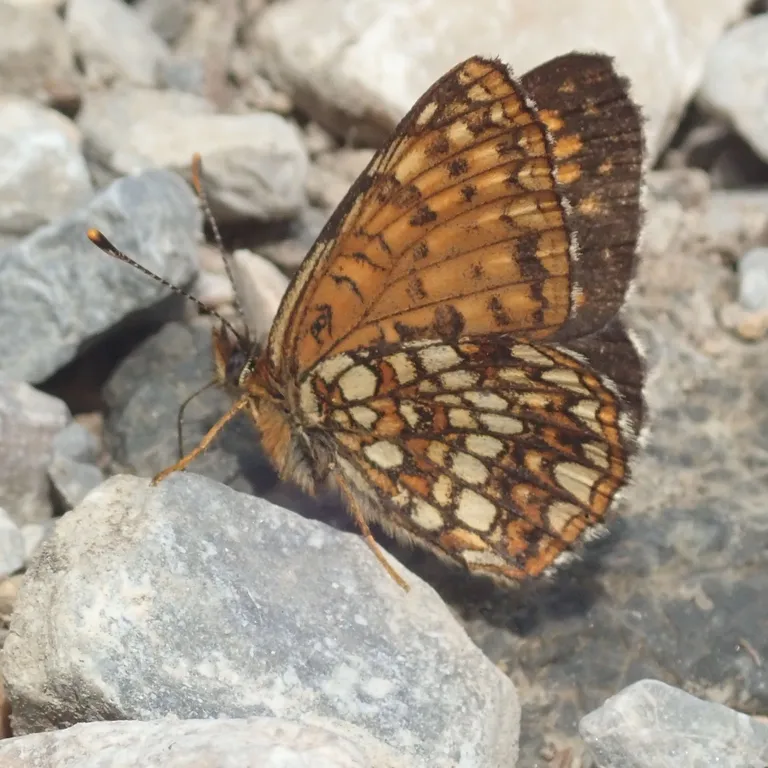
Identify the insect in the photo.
Melitaea diamina
